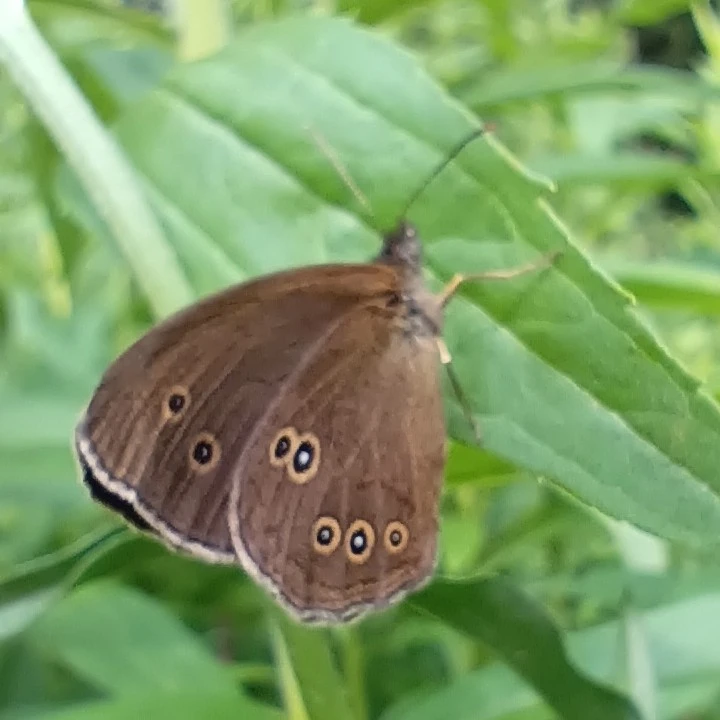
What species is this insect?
Aphantopus hyperantus
